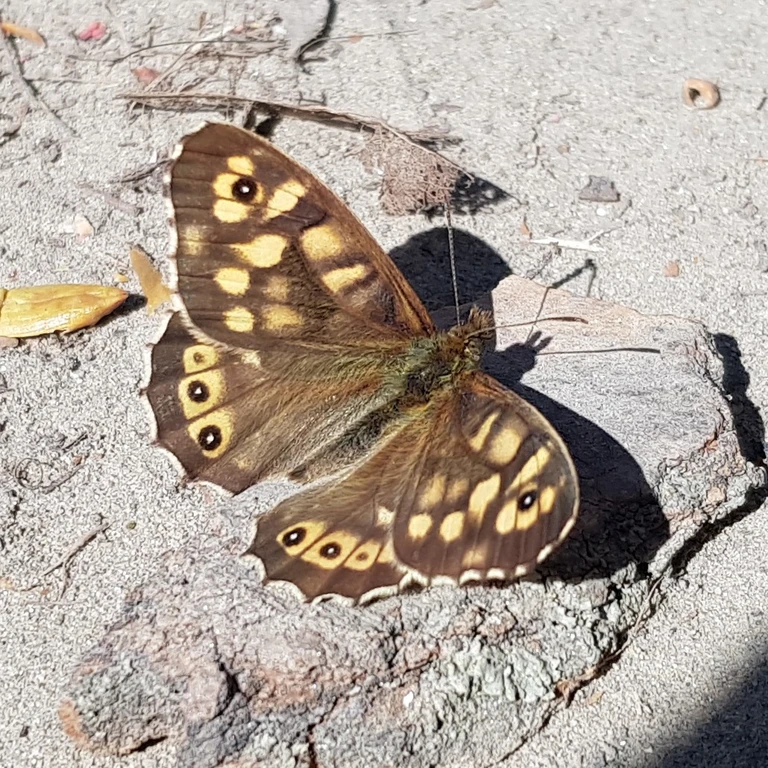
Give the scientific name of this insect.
Pararge aegeria
